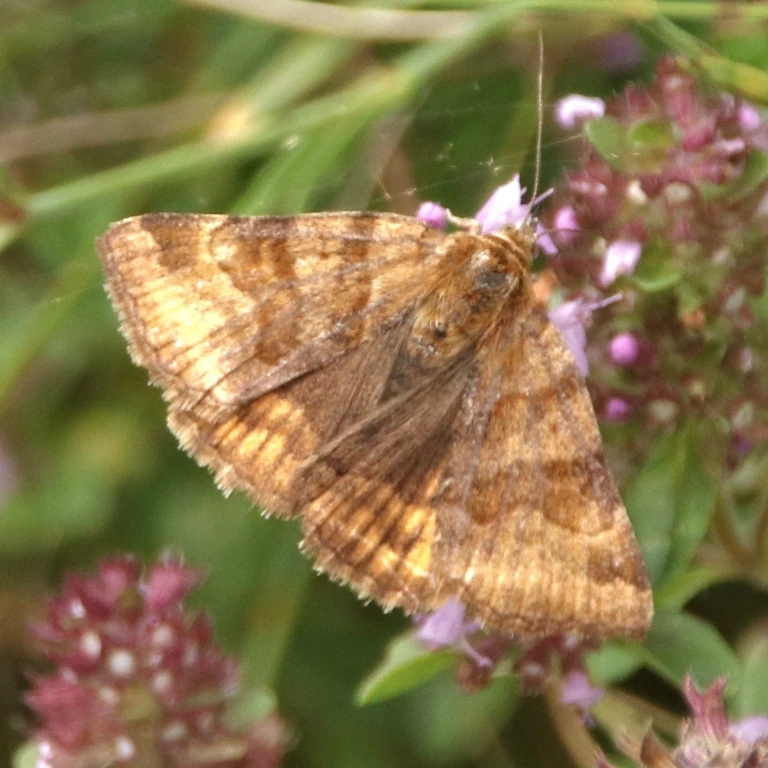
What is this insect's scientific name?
Euclidia glyphica
